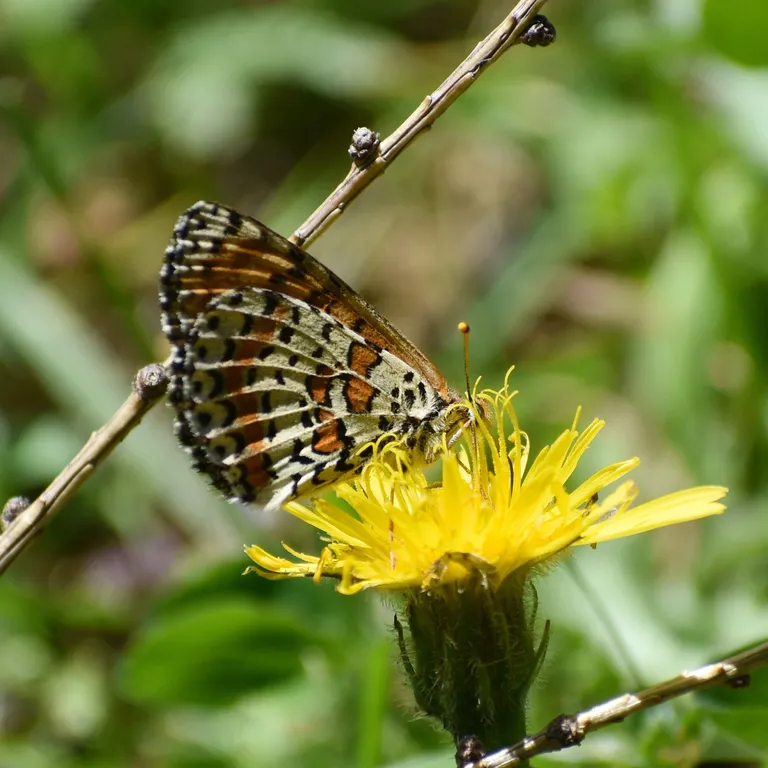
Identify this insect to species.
Melitaea didyma
